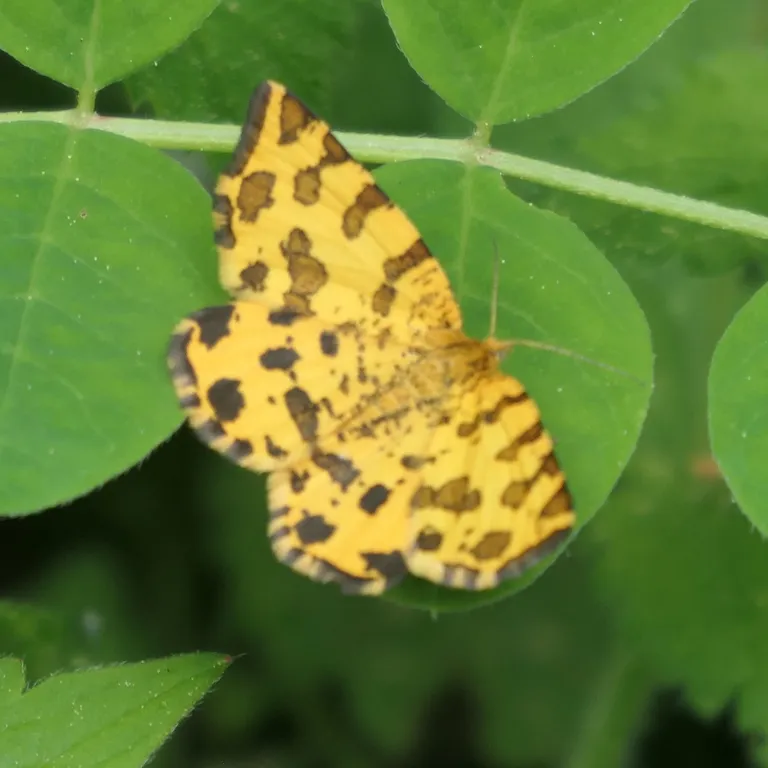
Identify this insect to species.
Pseudopanthera macularia
